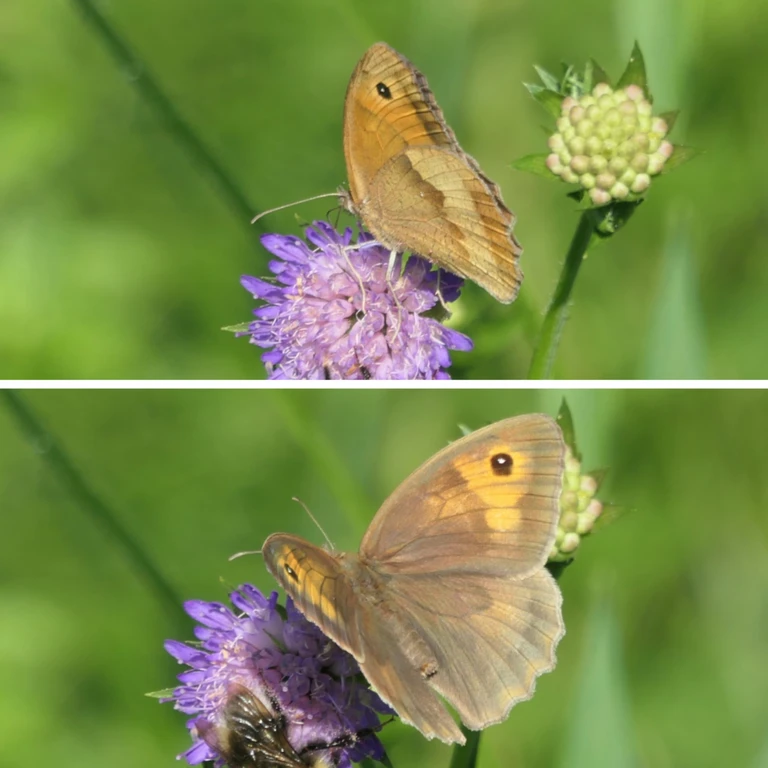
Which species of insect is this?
Maniola jurtina
